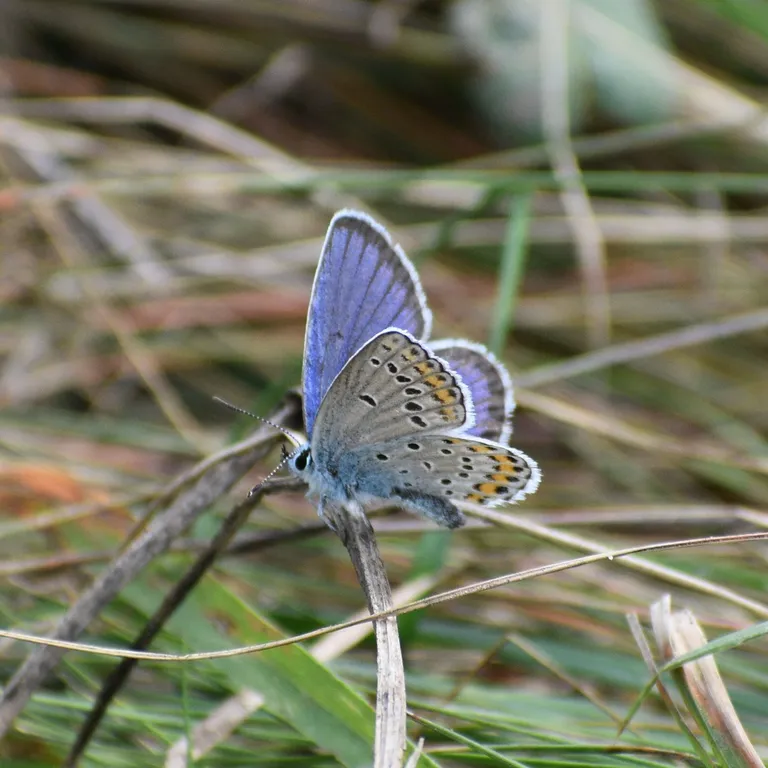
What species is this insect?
Plebejus argus
